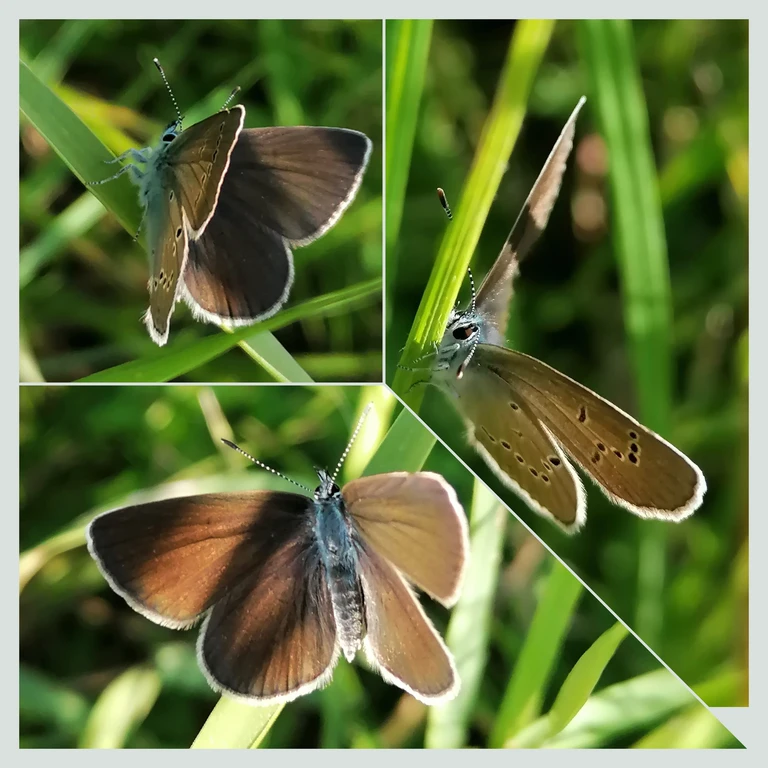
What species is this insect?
Cyaniris semiargus
